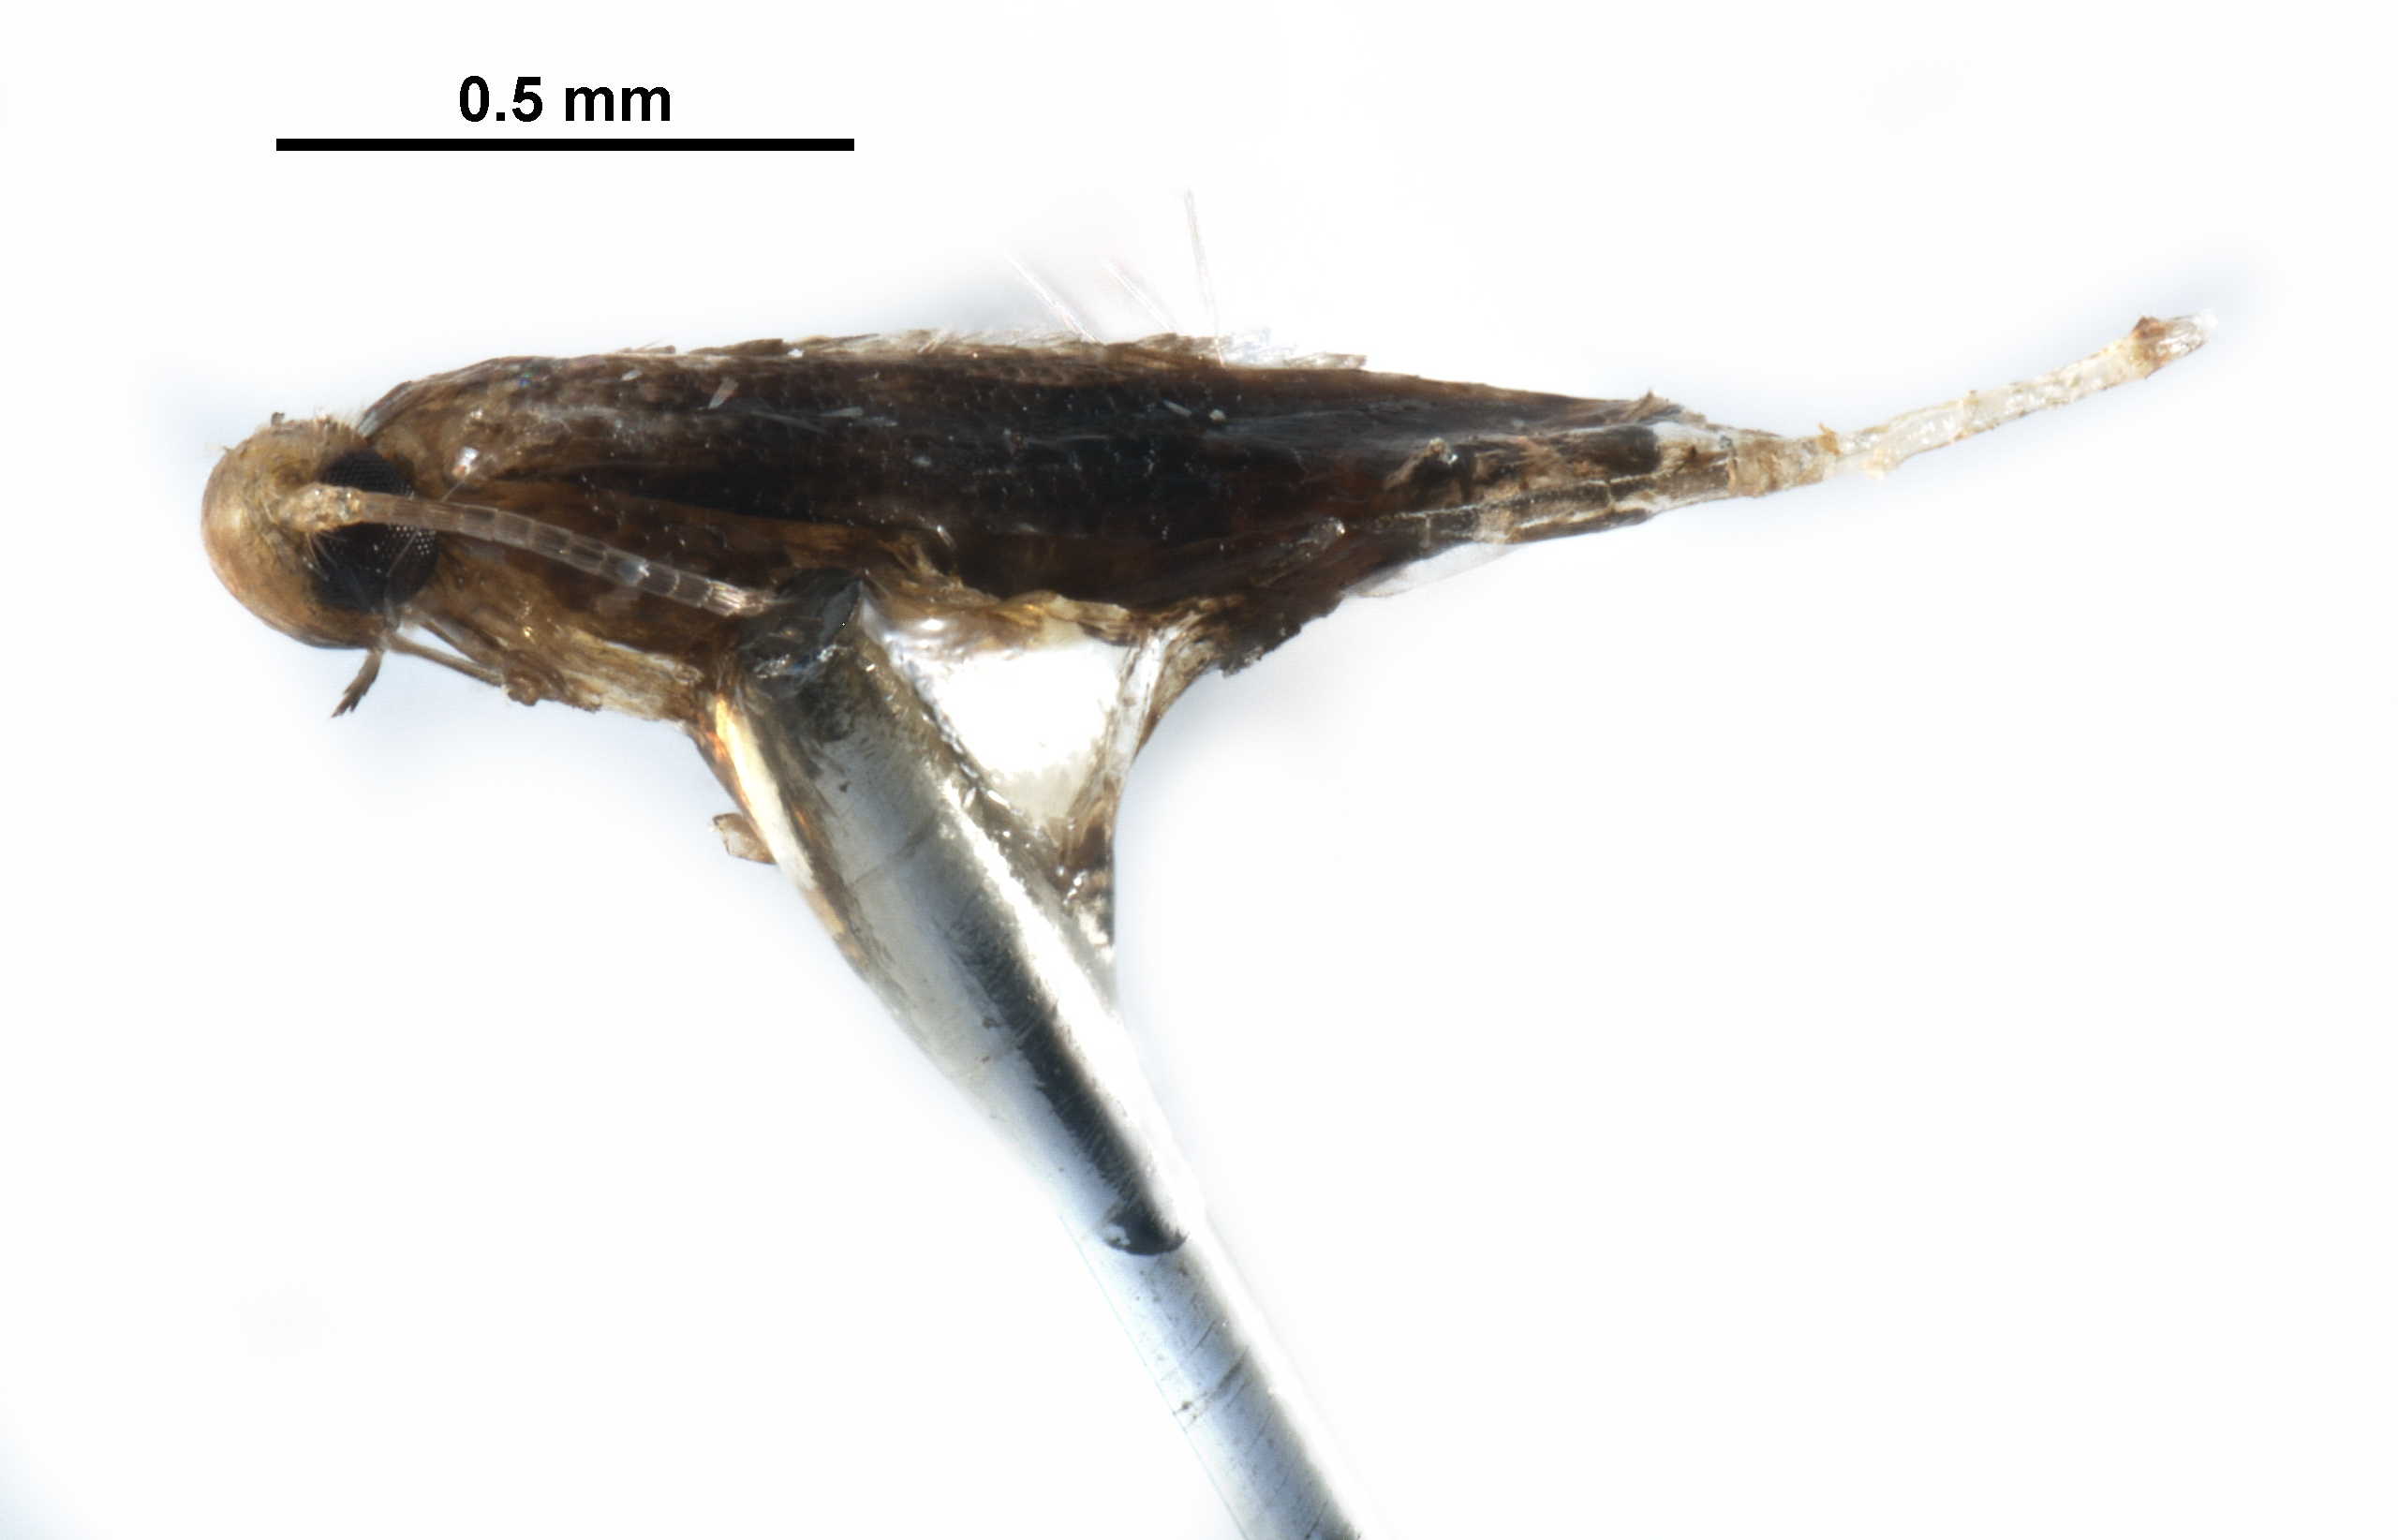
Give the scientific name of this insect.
Marmara habecki
